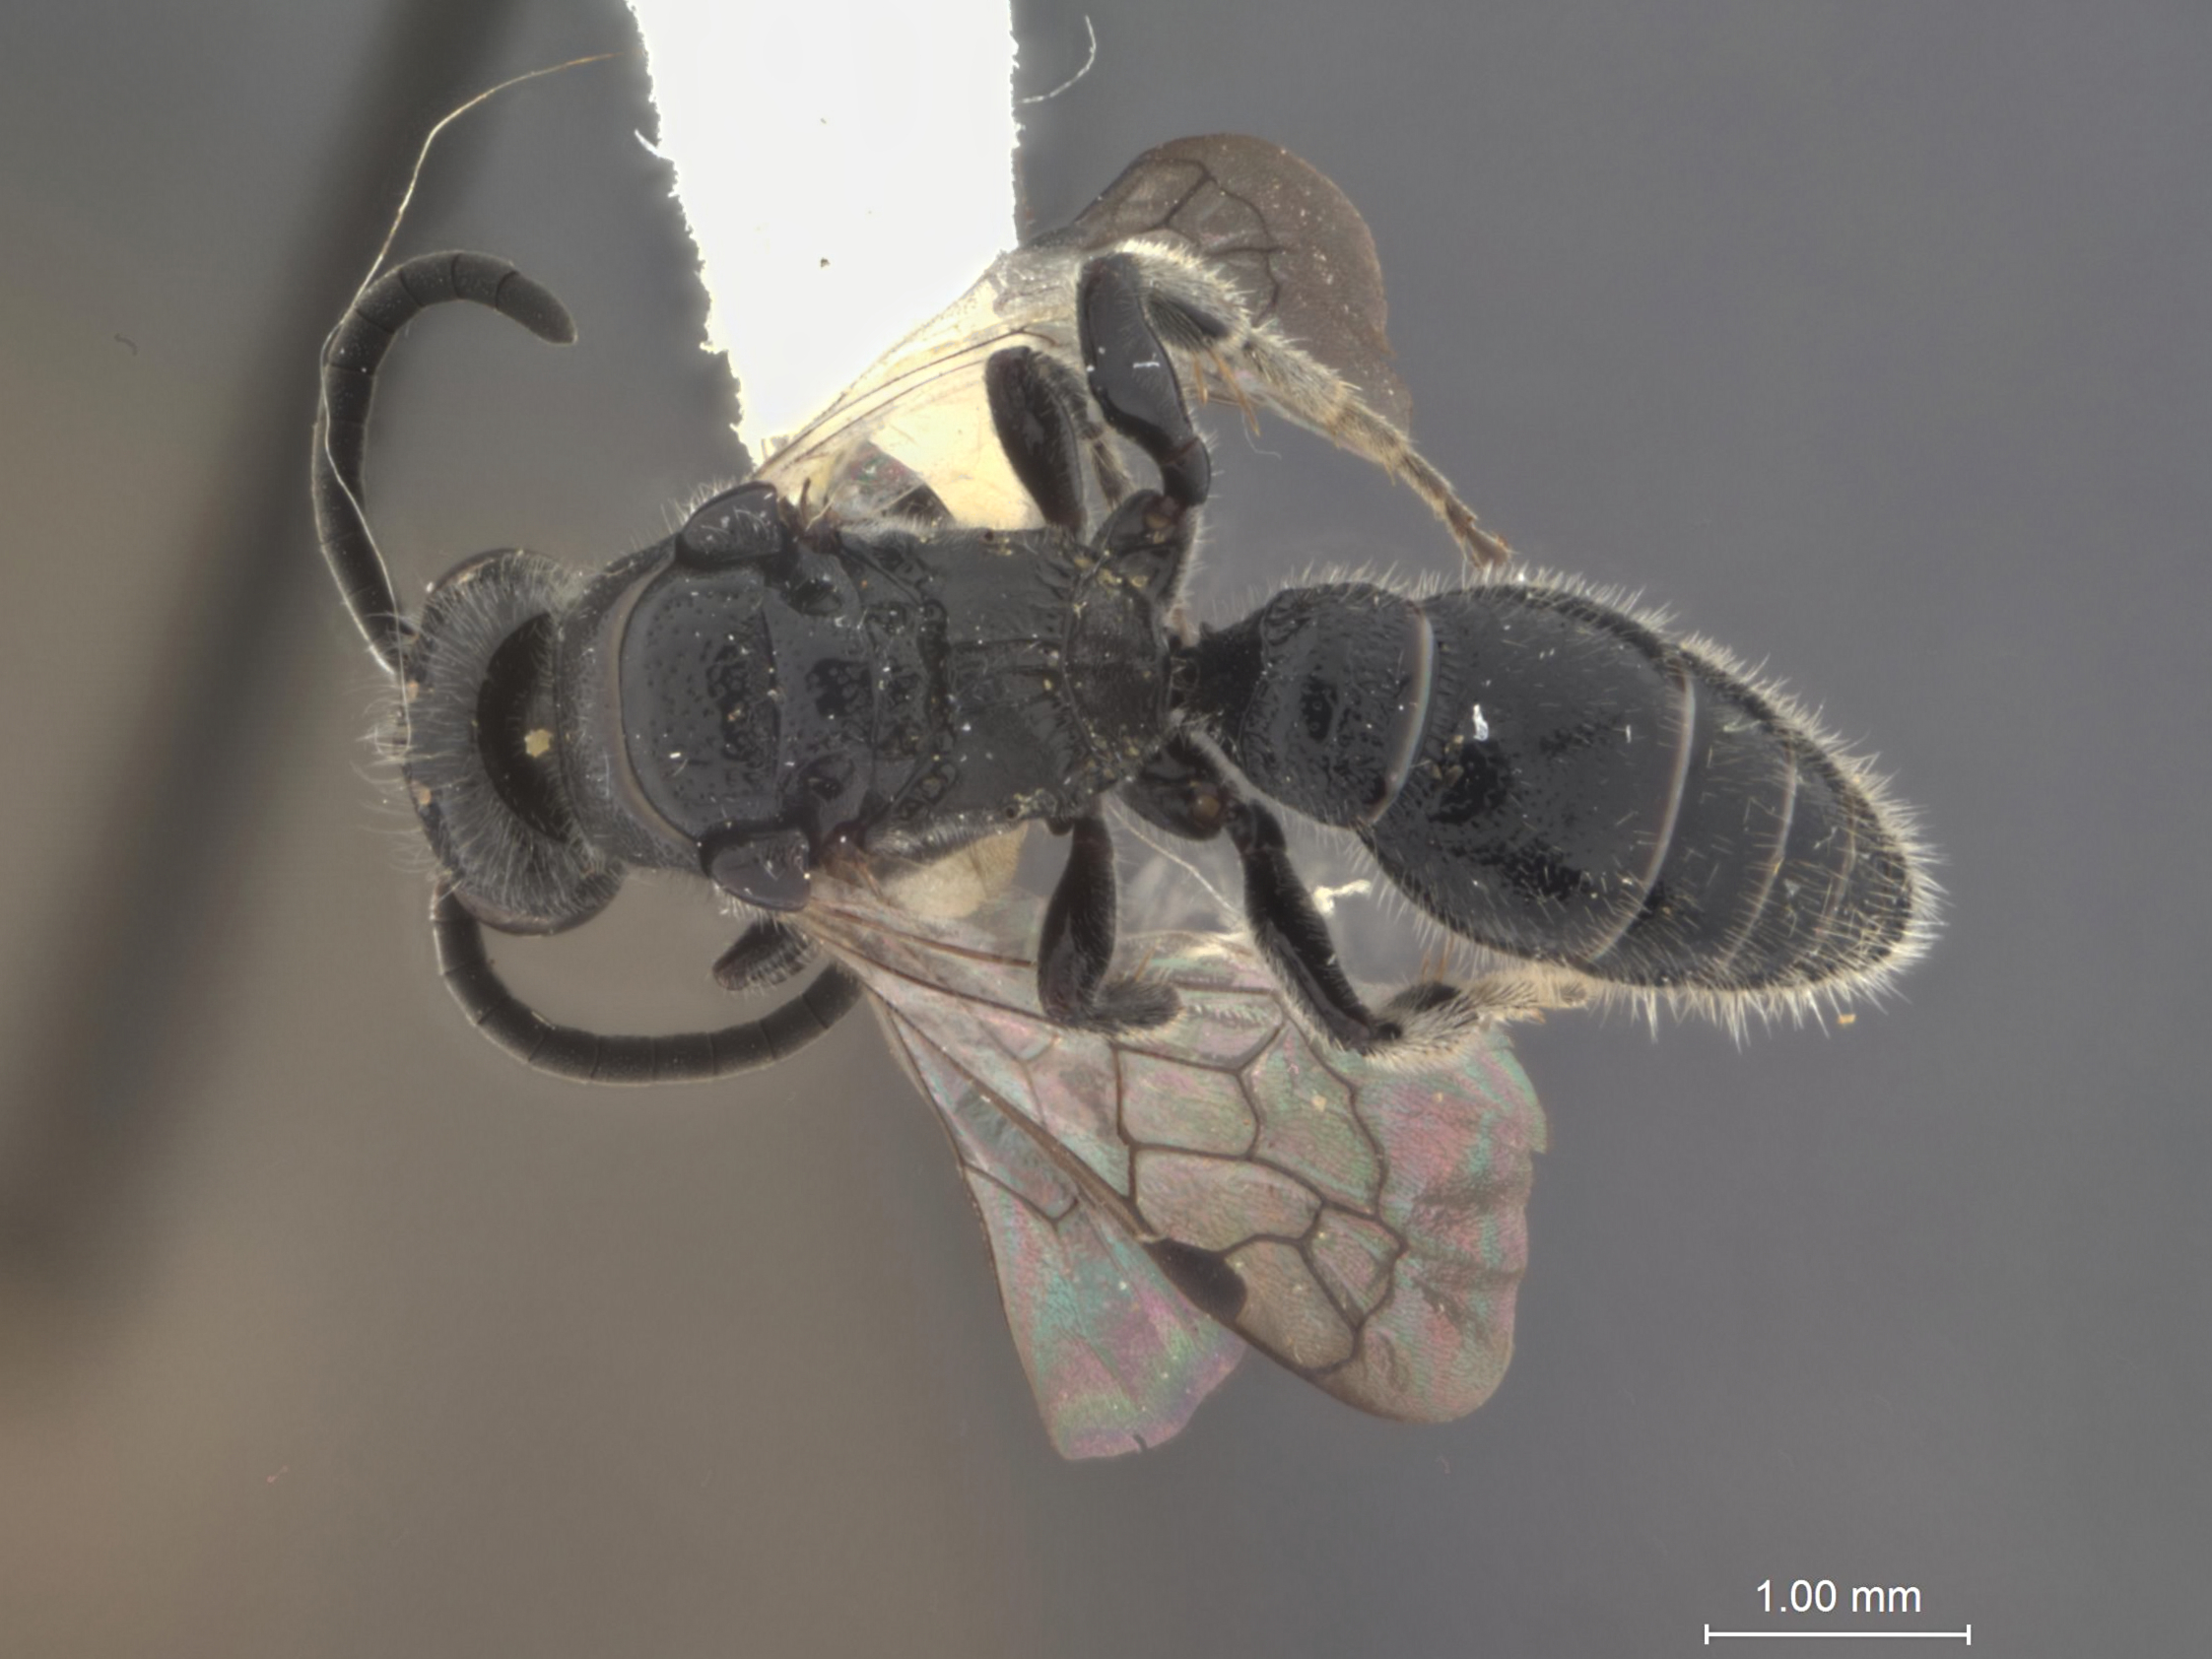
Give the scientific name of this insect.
Krombeinia sculleni
